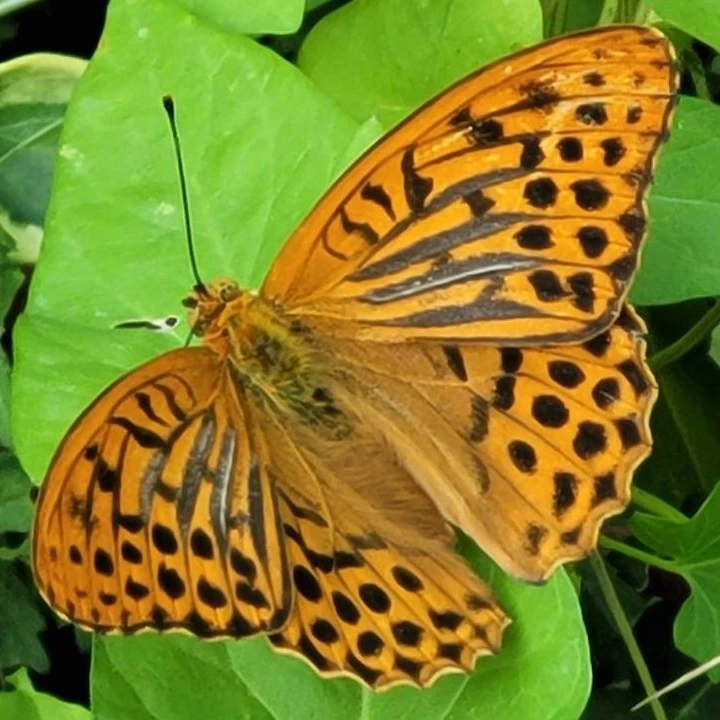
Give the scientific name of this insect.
Argynnis paphia
